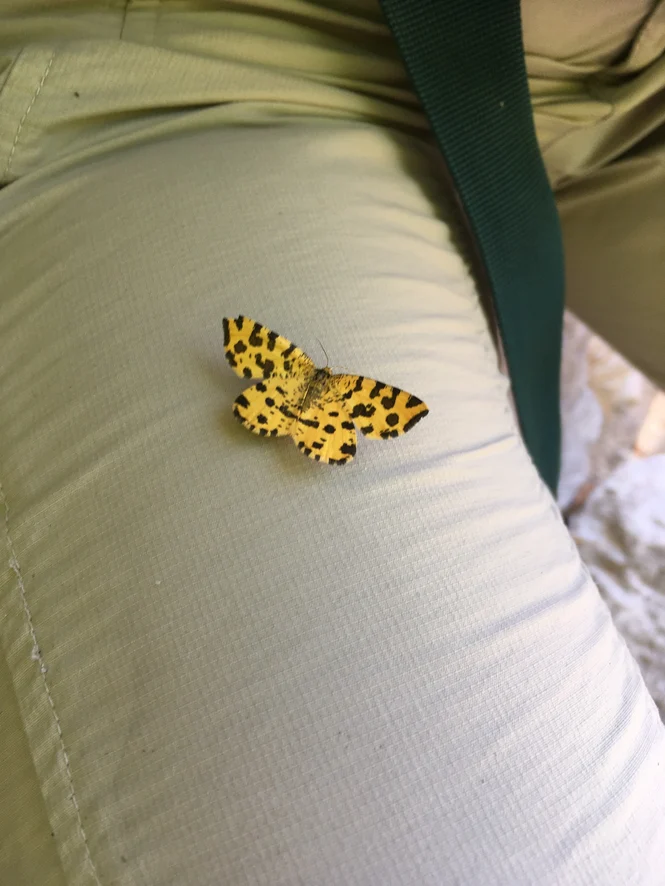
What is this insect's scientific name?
Pseudopanthera macularia
